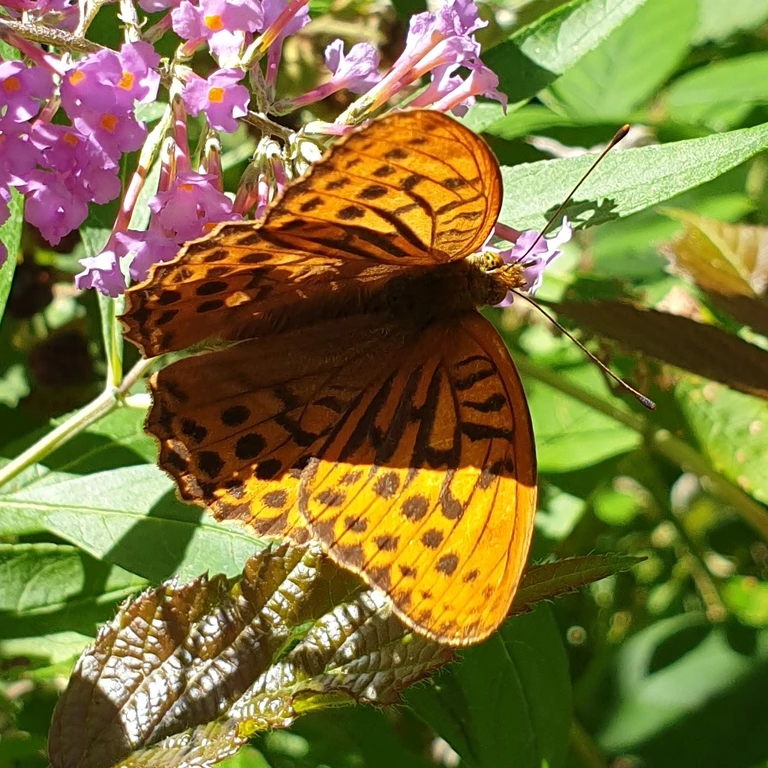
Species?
Argynnis paphia
